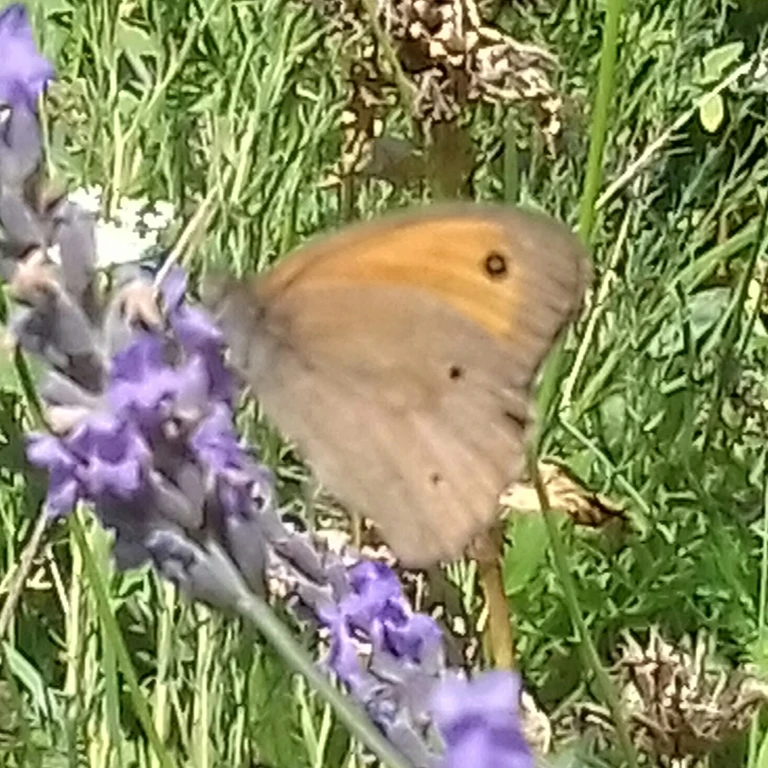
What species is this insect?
Maniola jurtina
